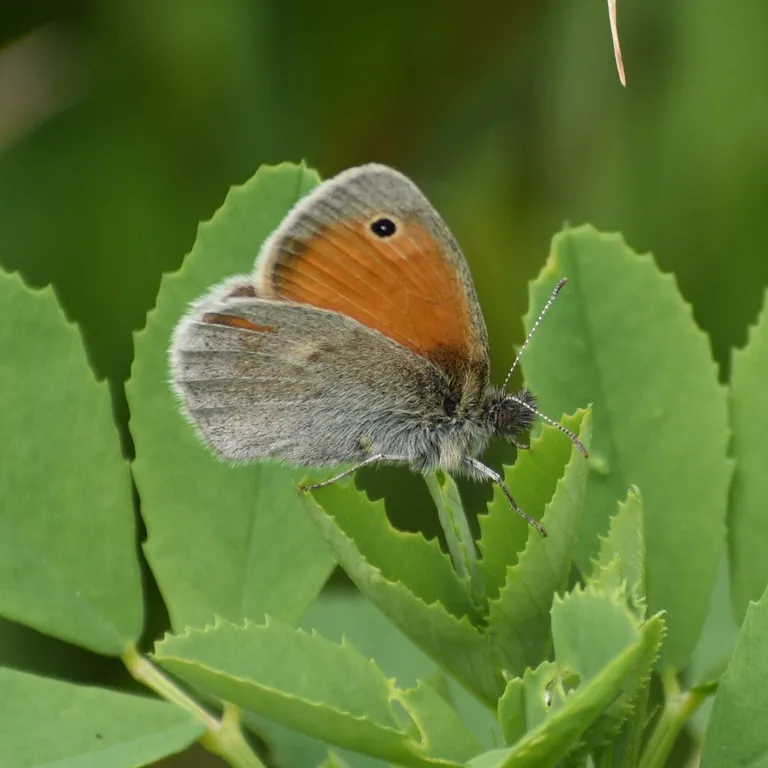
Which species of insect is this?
Coenonympha pamphilus
